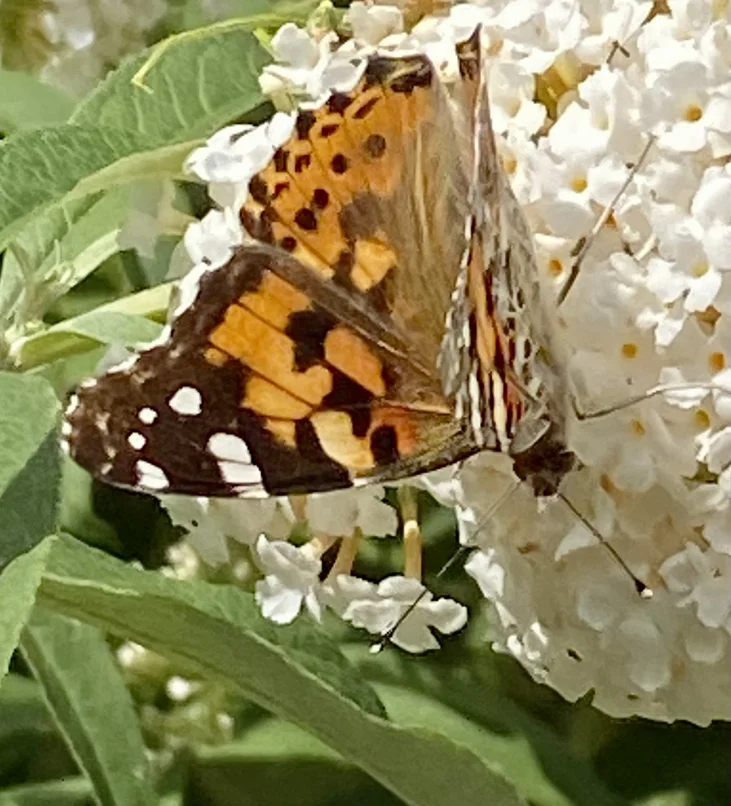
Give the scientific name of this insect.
Vanessa cardui
